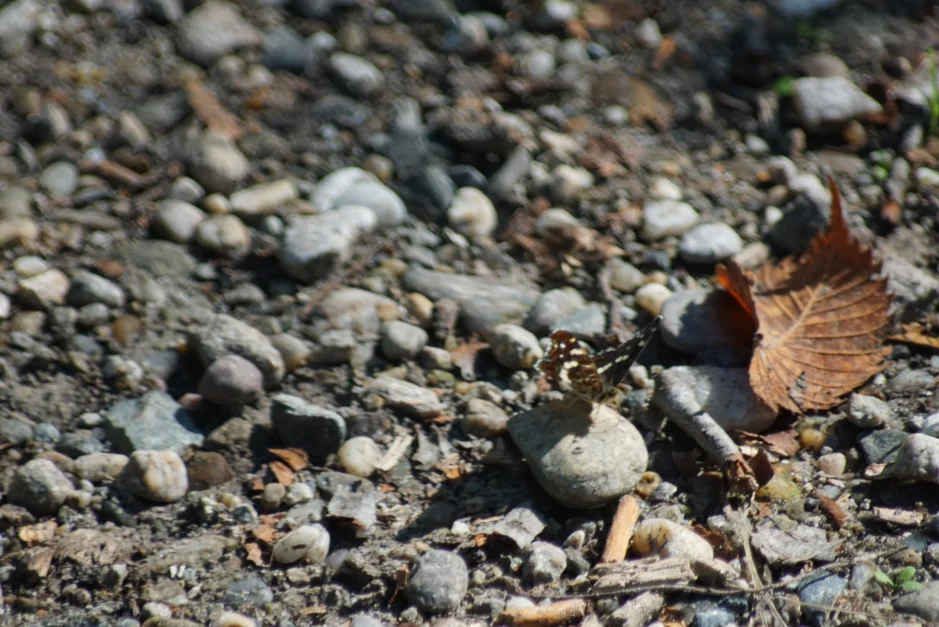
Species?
Araschnia levana
